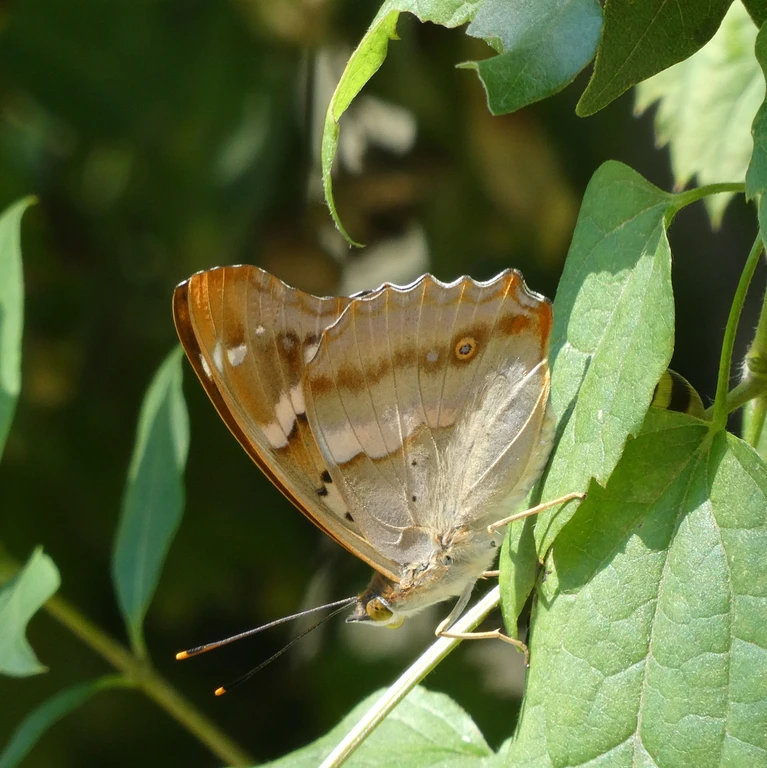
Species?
Apatura ilia
